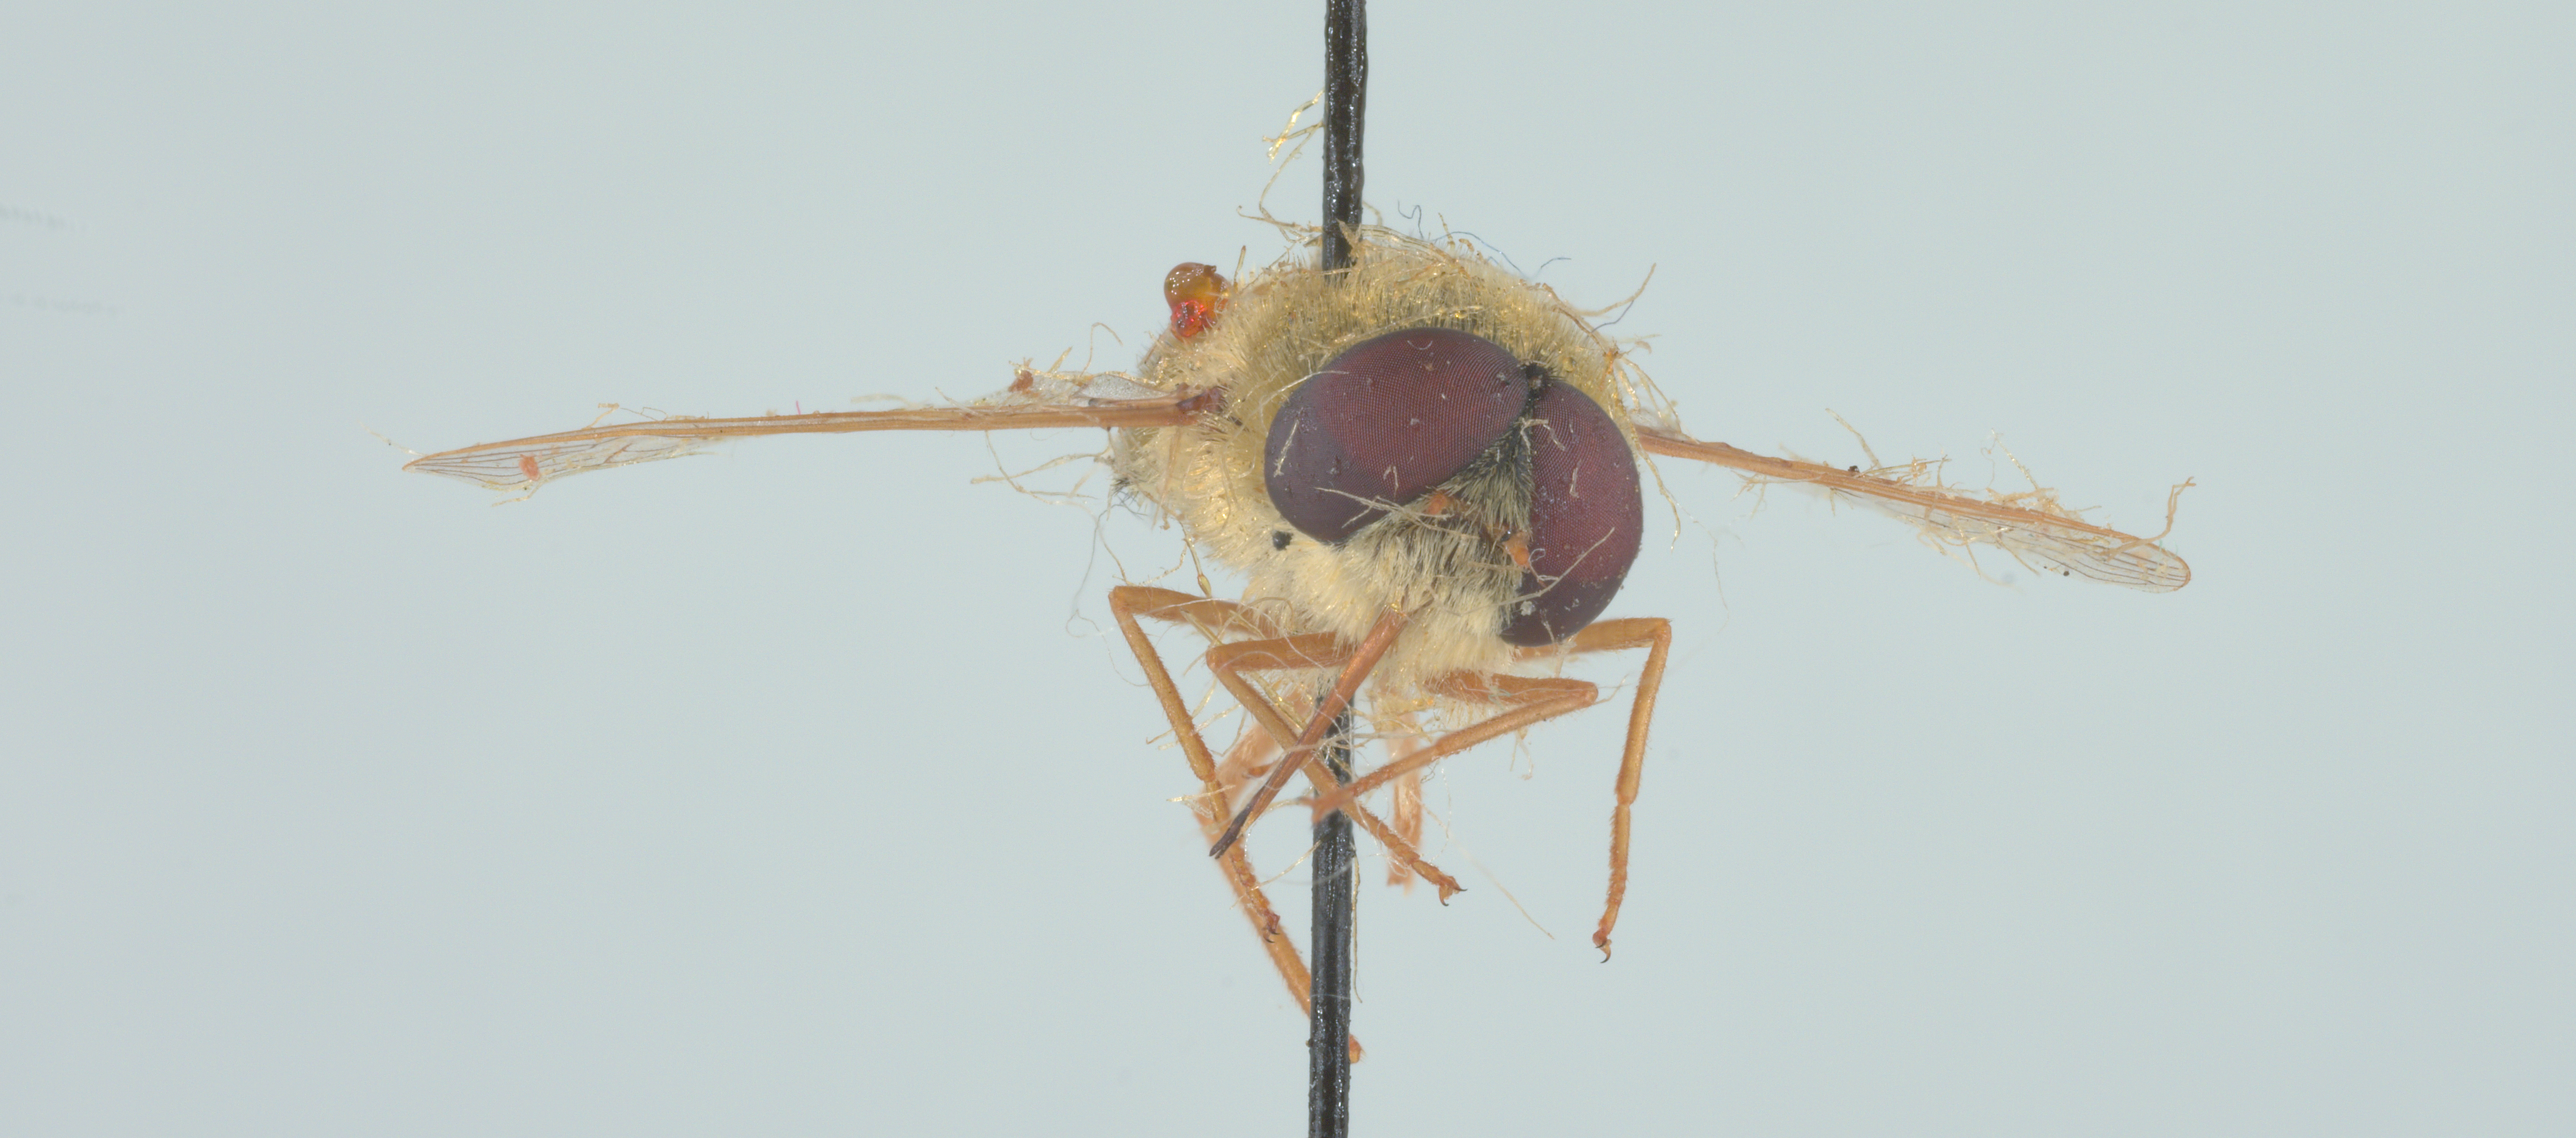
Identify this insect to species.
Neorhynchocephalus sackenii
